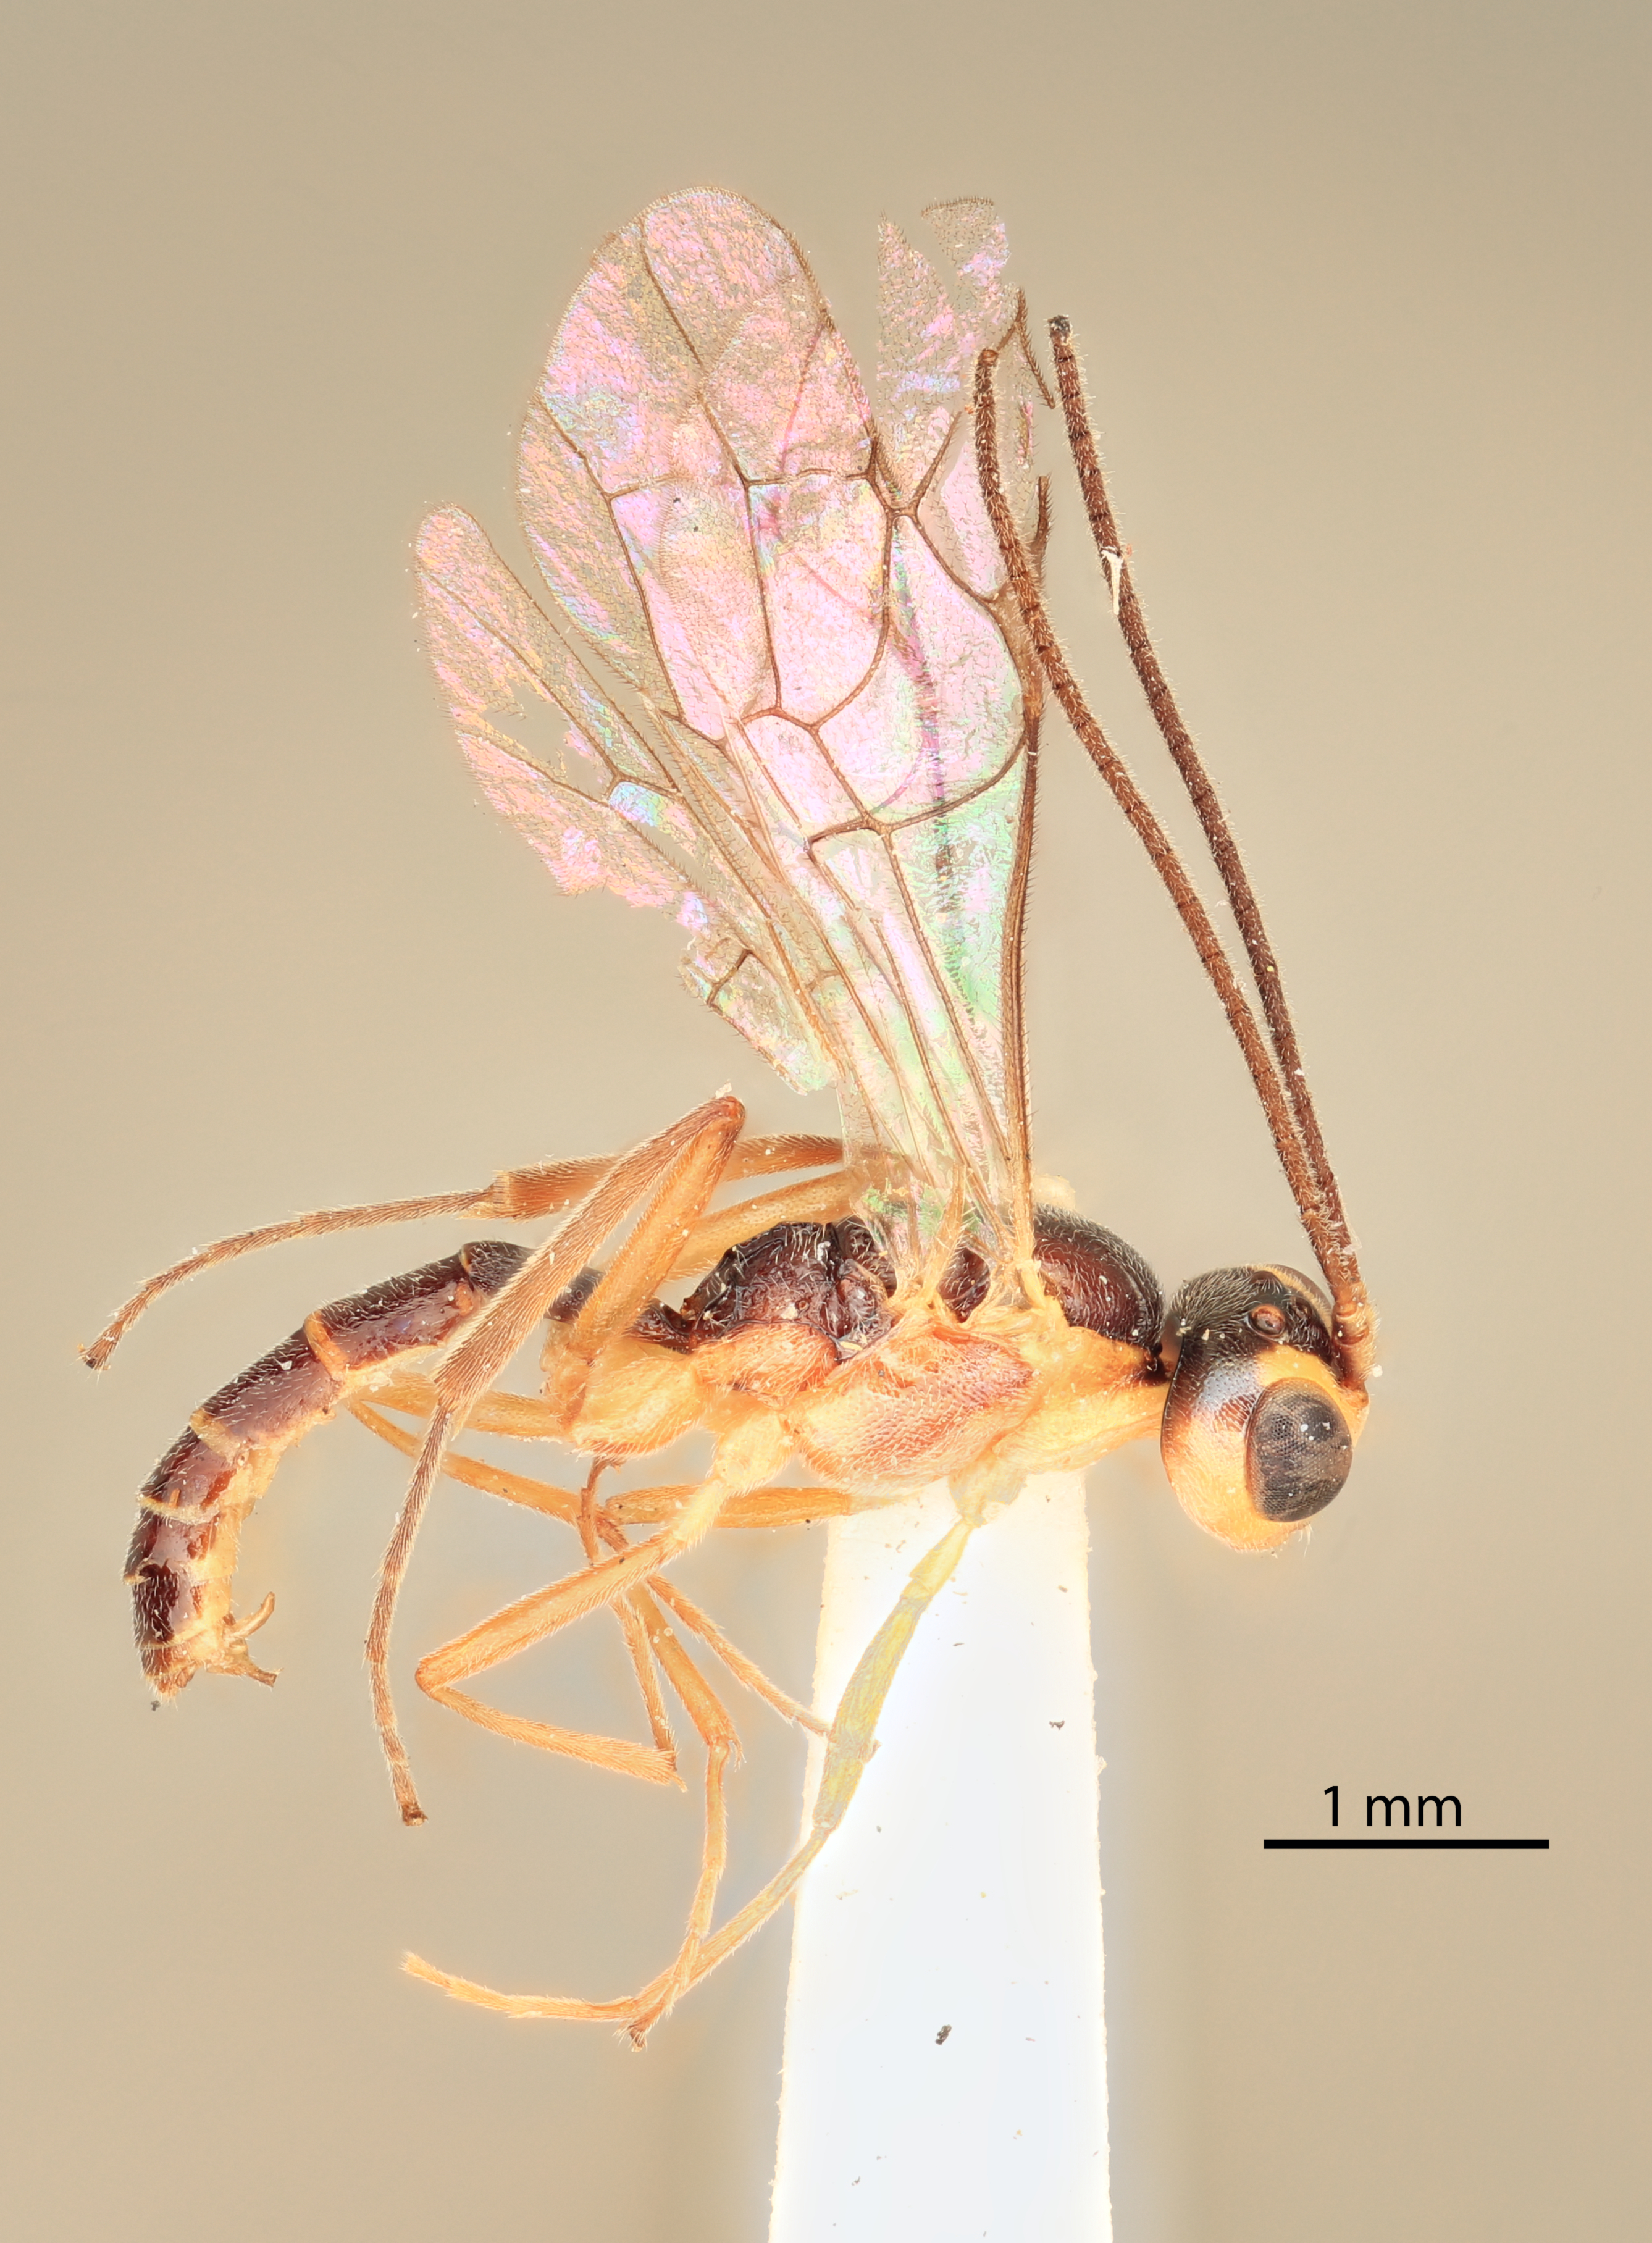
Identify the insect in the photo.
Calliphrurus taeniogaster
